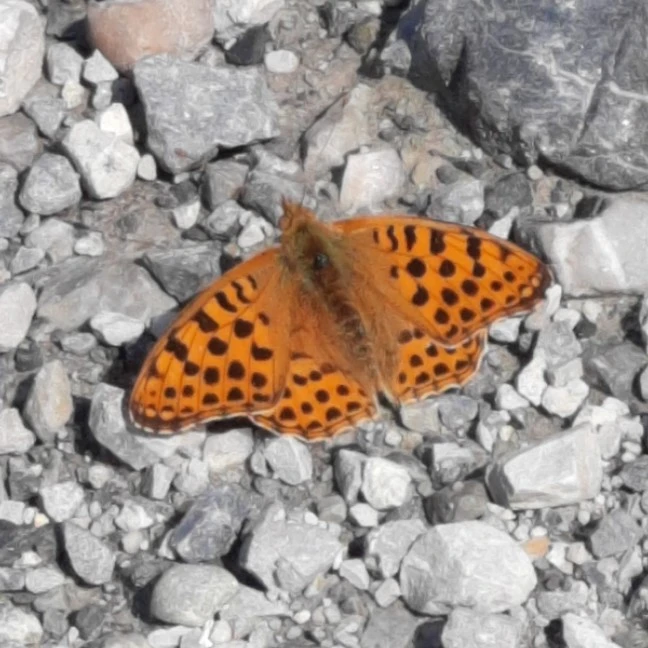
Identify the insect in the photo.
Issoria lathonia
